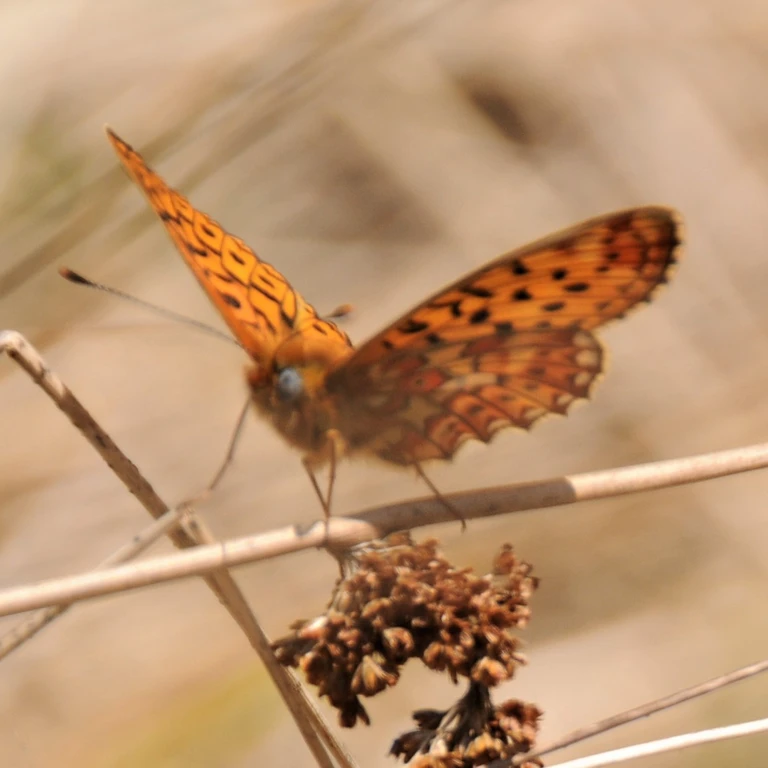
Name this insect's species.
Boloria euphrosyne (also Clossiana euphrosyne)
